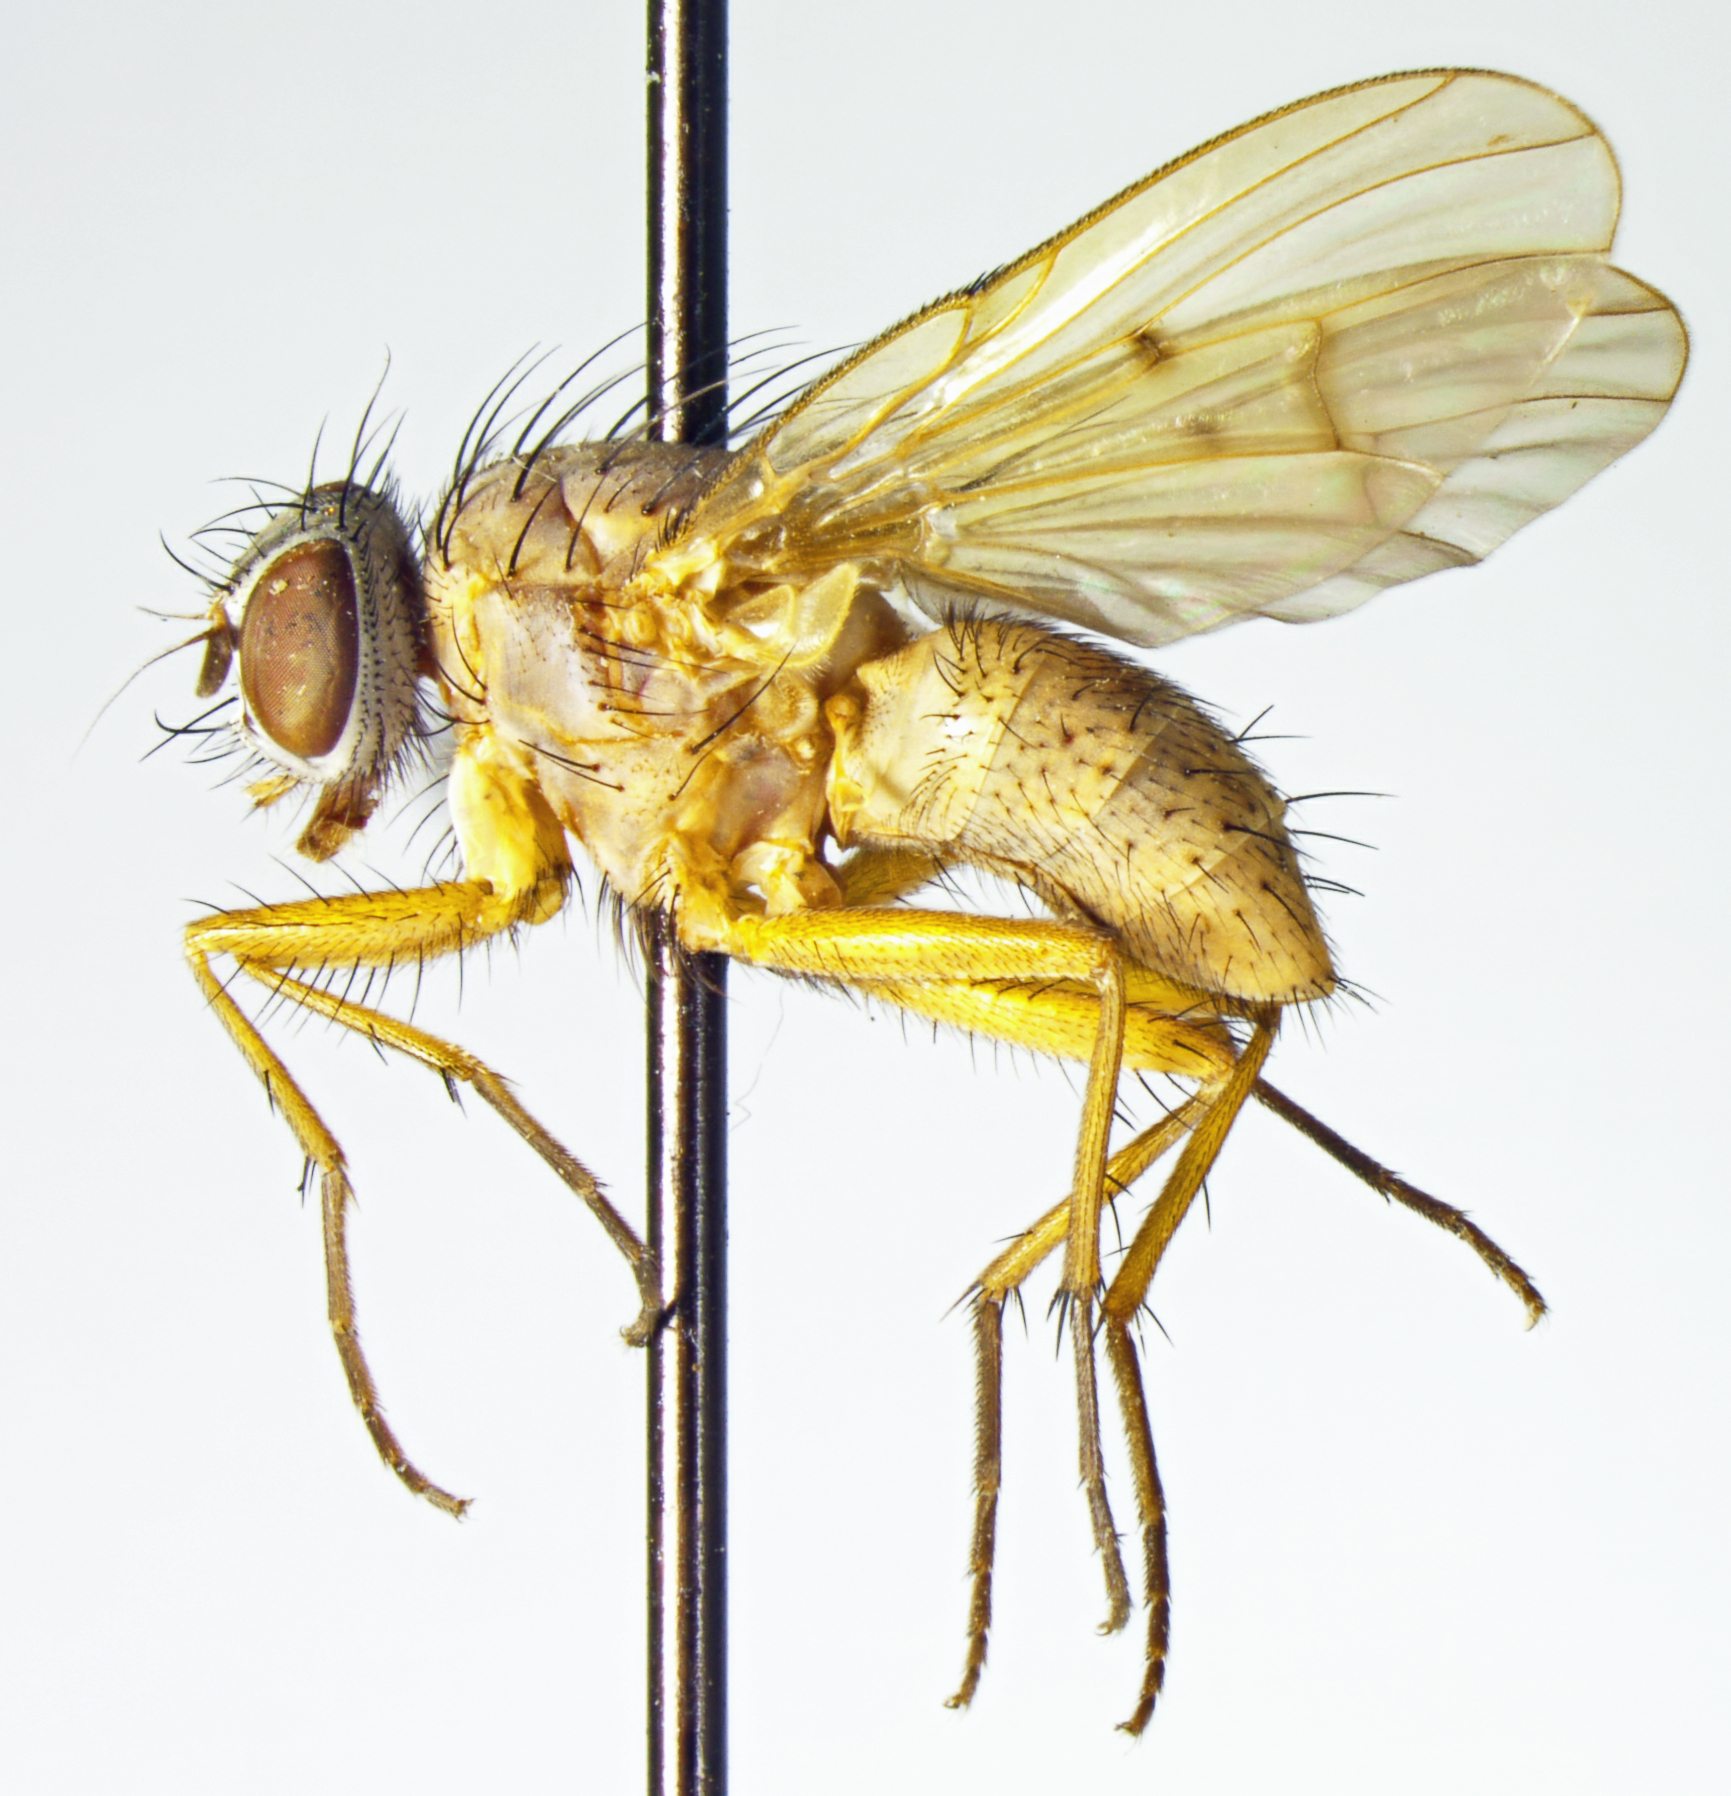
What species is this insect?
Helina acrinis
